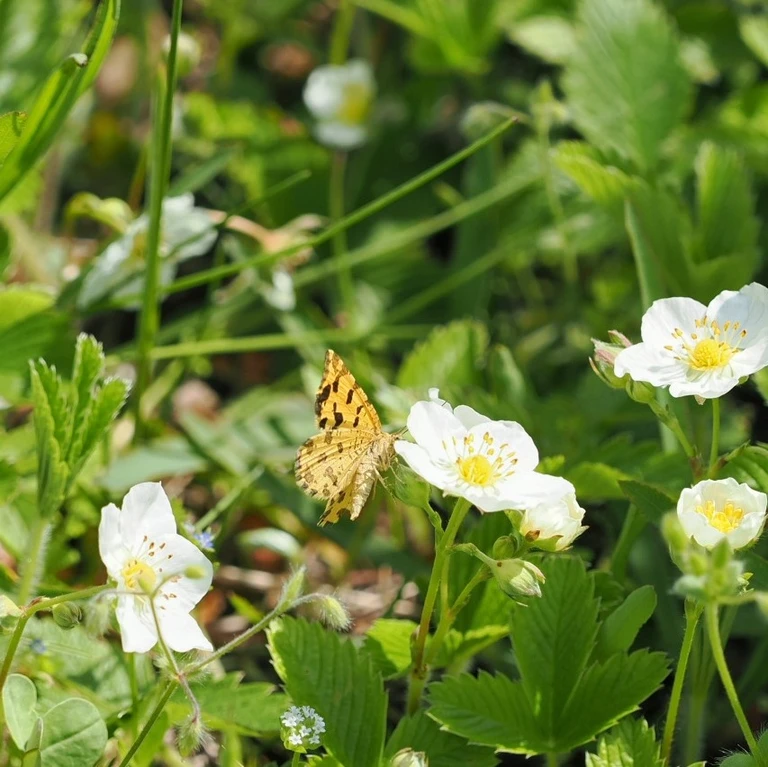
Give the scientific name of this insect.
Pseudopanthera macularia
